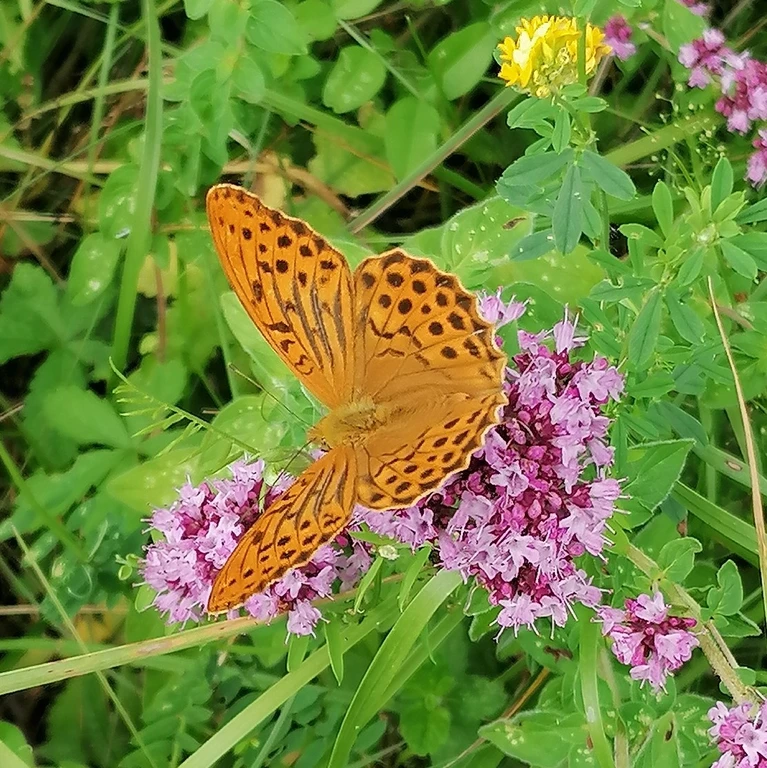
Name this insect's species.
Argynnis paphia
